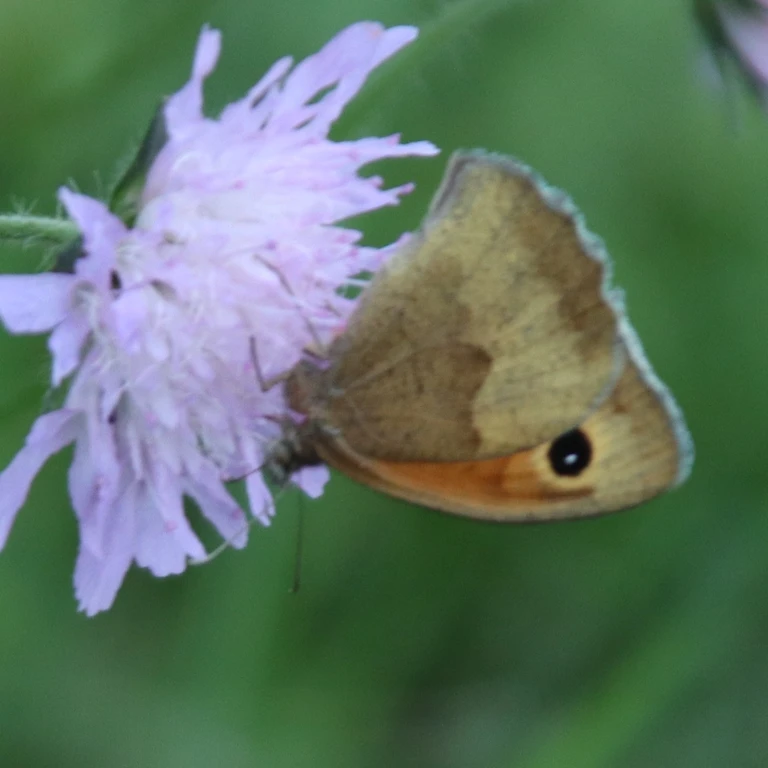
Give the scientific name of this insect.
Maniola jurtina
